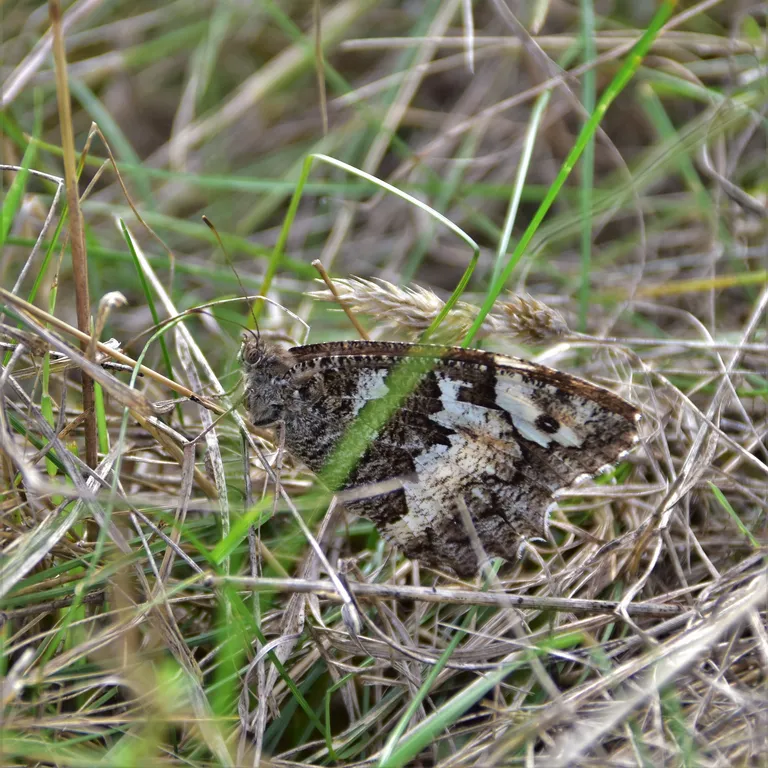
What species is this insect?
Brintesia circe
